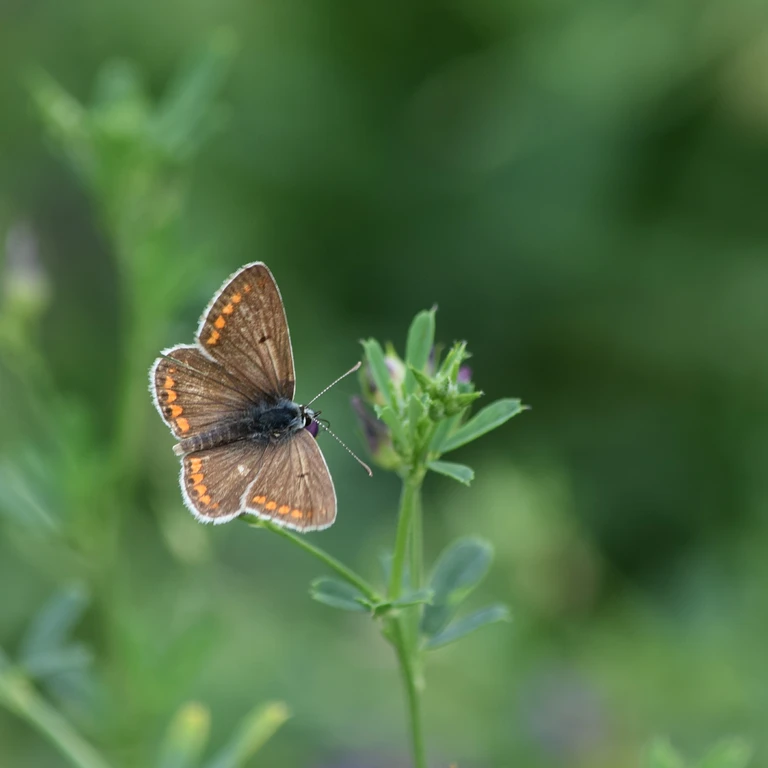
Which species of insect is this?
Aricia agestis/artaxerxes
